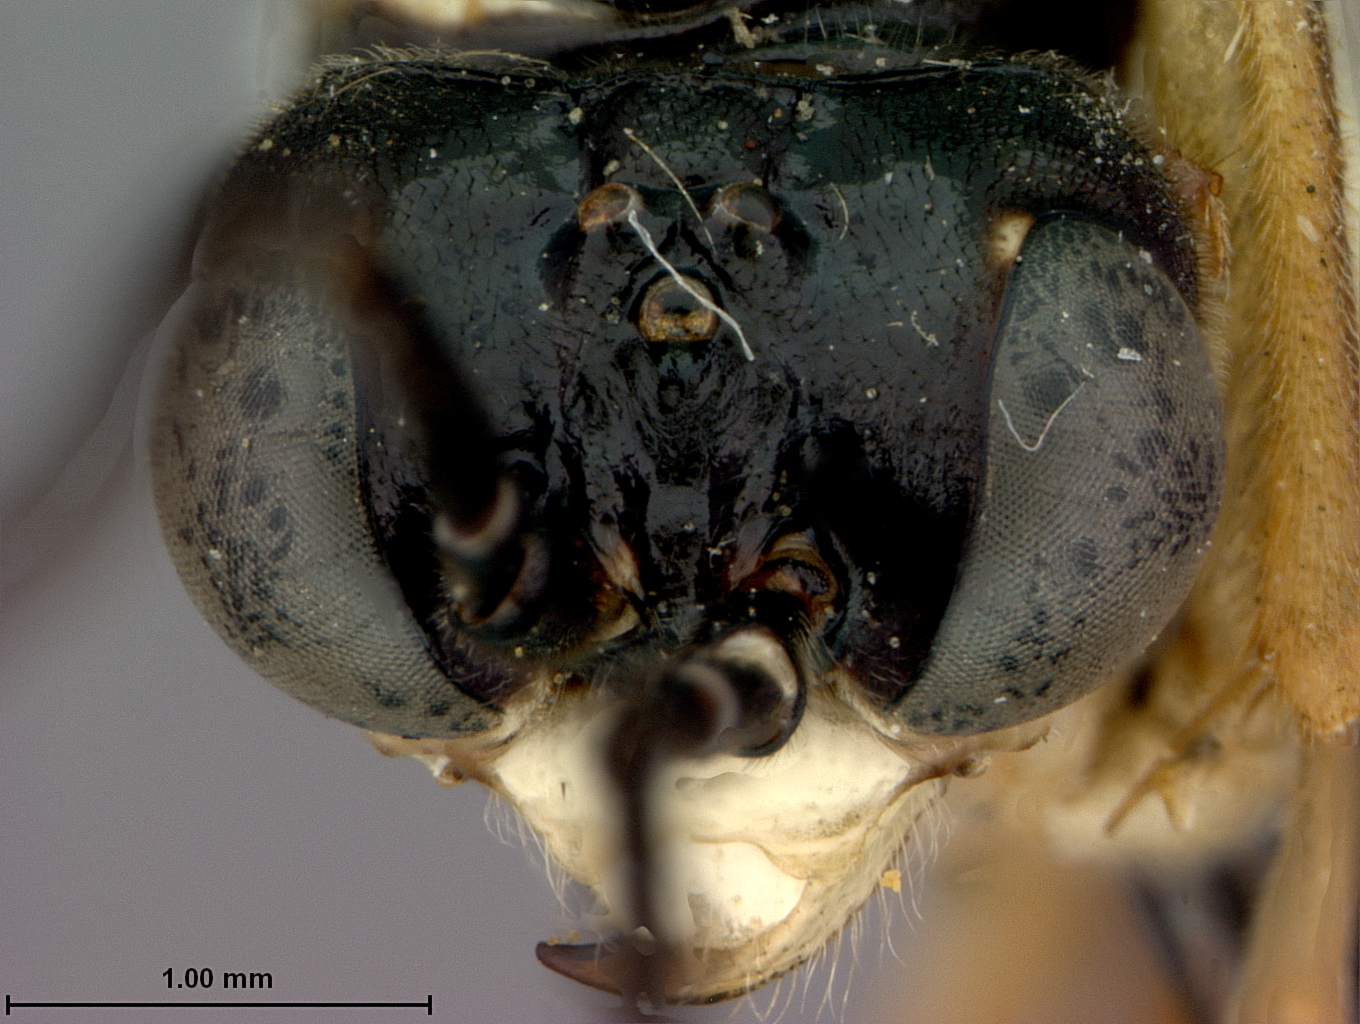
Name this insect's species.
Tenthredo diversiceps
